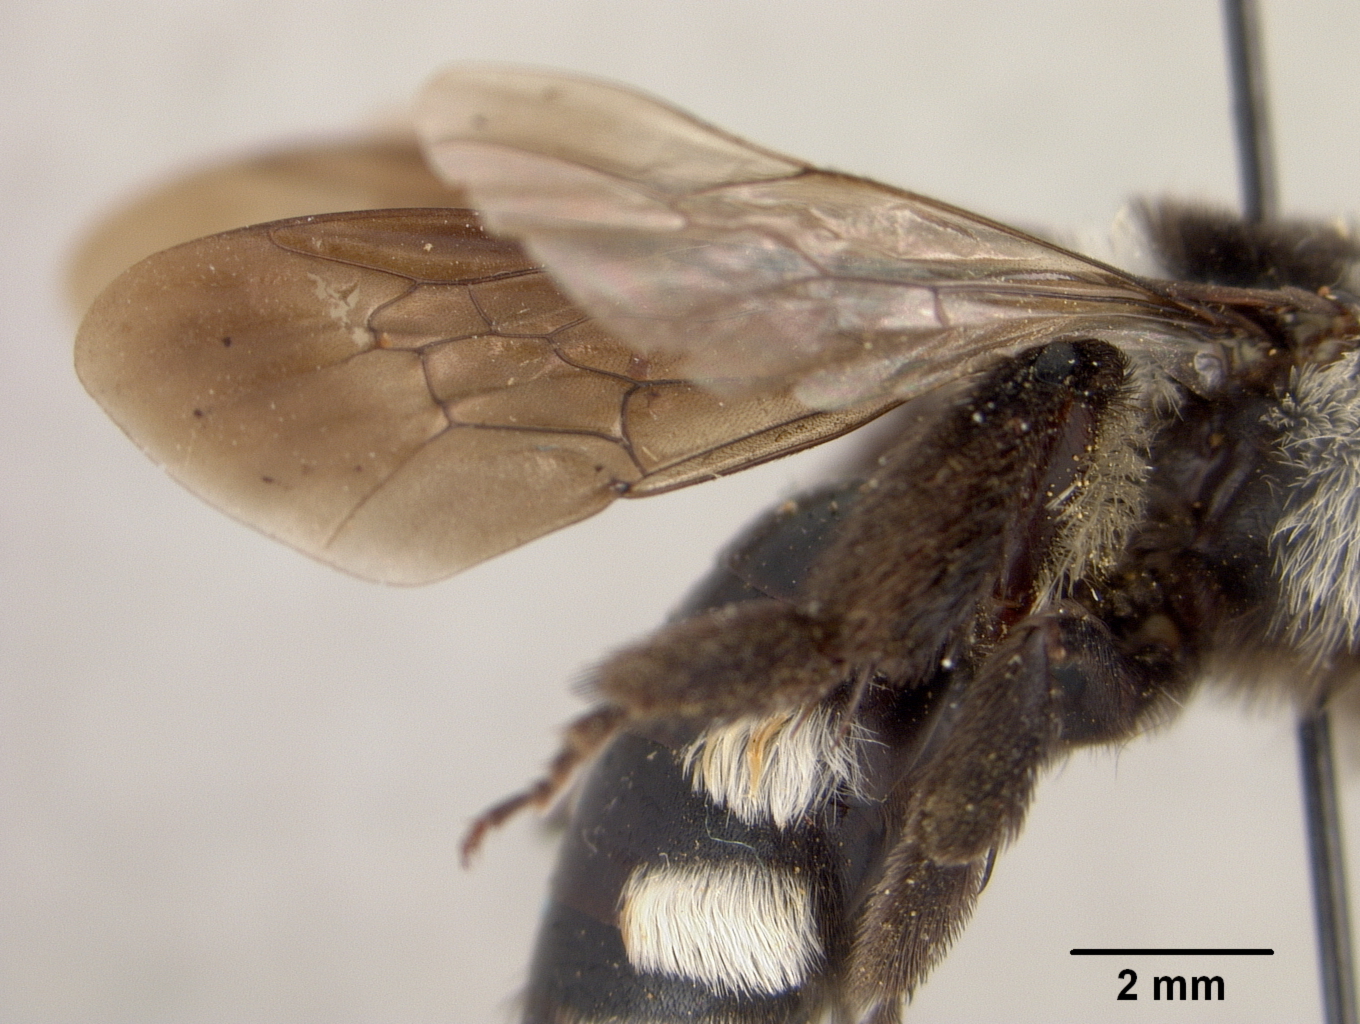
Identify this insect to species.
Andrena chionospila
